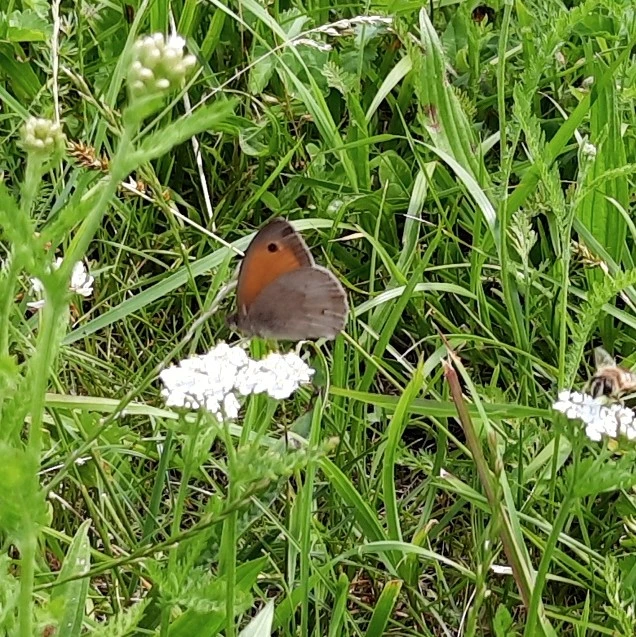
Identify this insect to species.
Maniola jurtina
